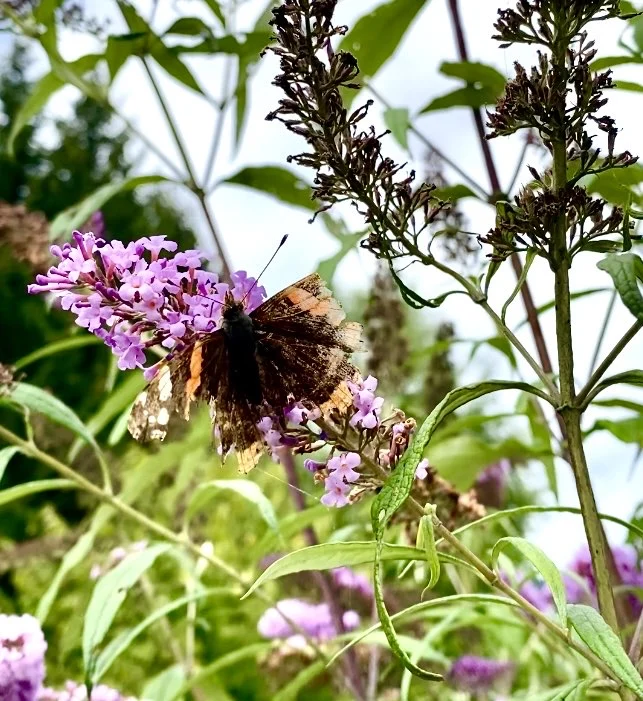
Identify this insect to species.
Vanessa atalanta
